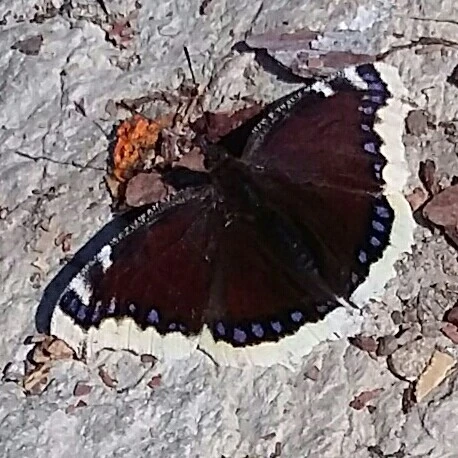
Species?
Nymphalis antiopa
